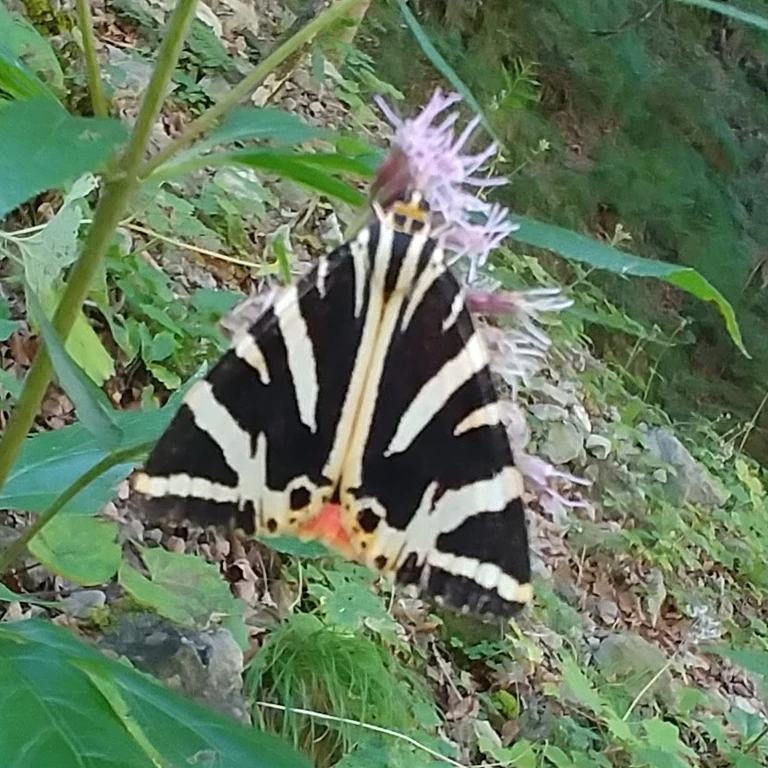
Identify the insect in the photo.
Euplagia quadripunctaria
